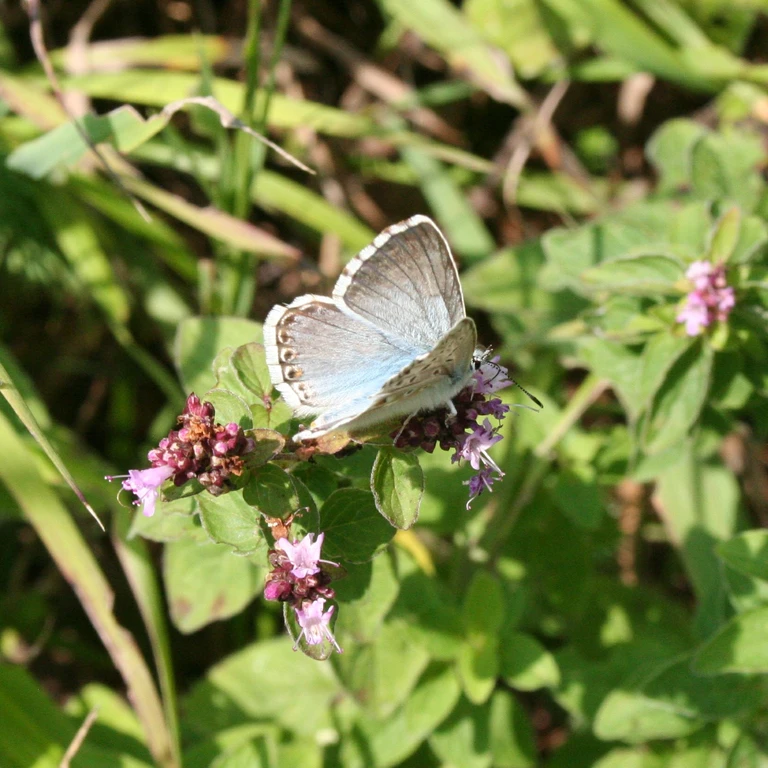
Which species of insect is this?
Lysandra coridon
